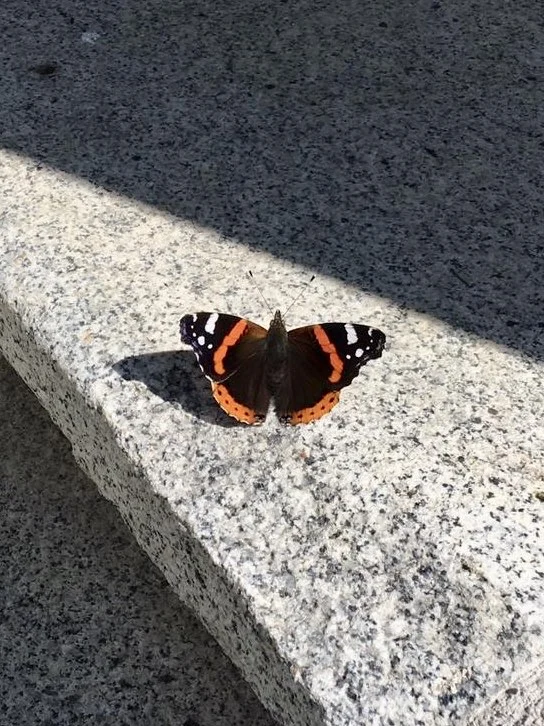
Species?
Vanessa atalanta
